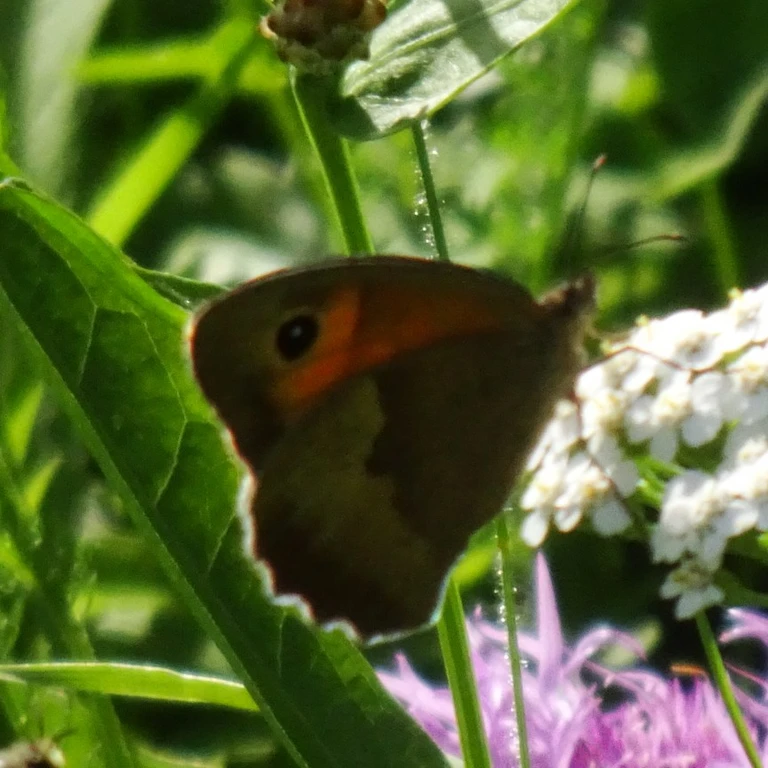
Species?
Maniola jurtina
